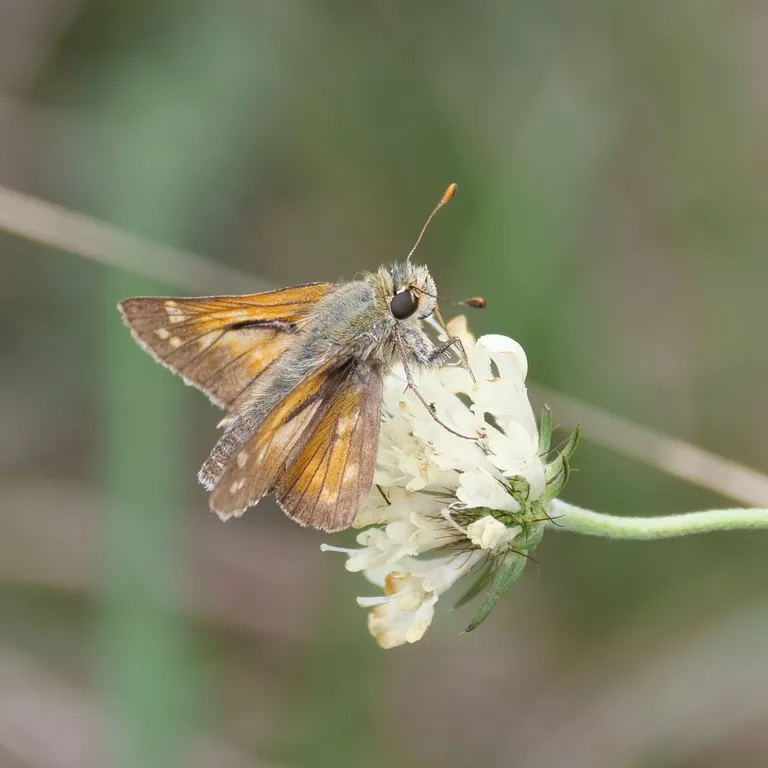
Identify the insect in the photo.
Hesperia comma
